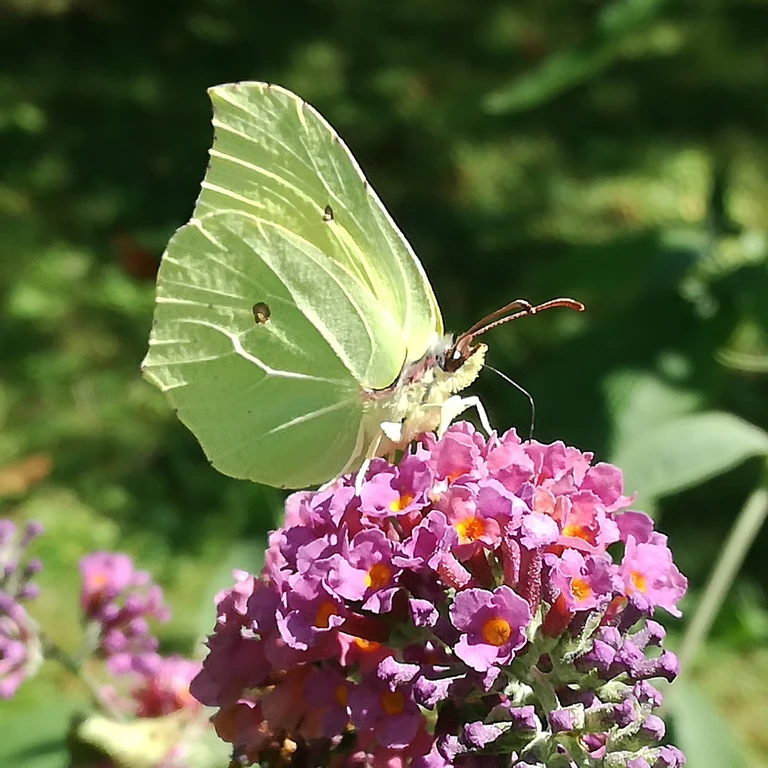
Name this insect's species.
Gonepteryx rhamni
